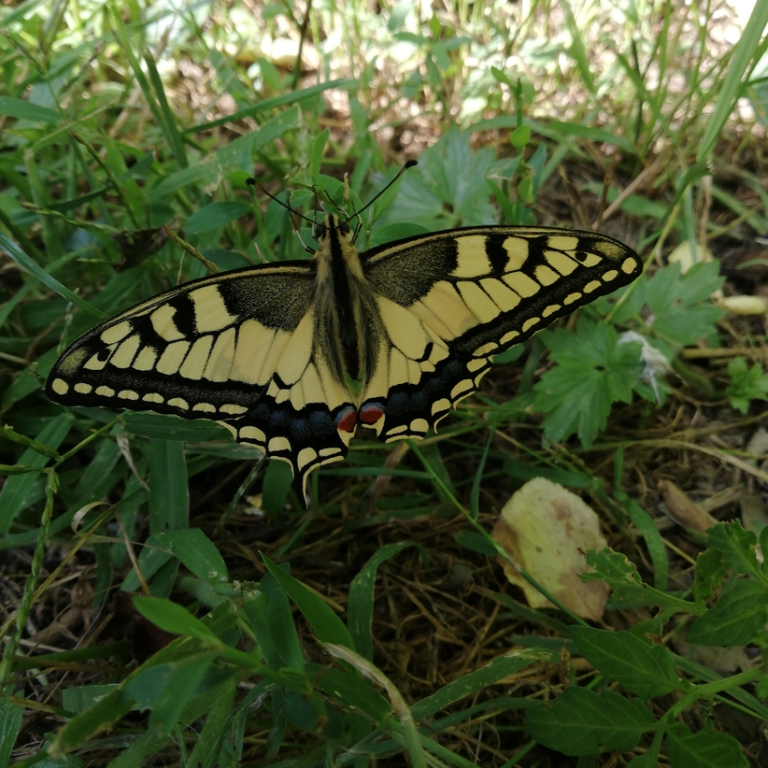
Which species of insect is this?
Papilio machaon
